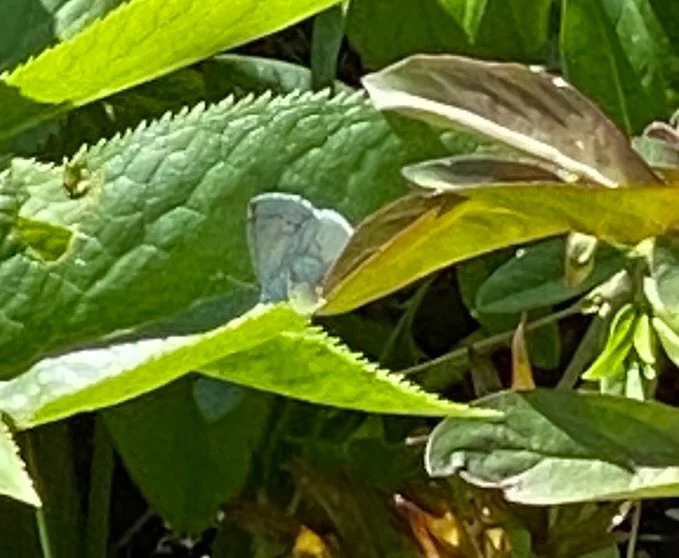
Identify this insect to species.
Celastrina argiolus
